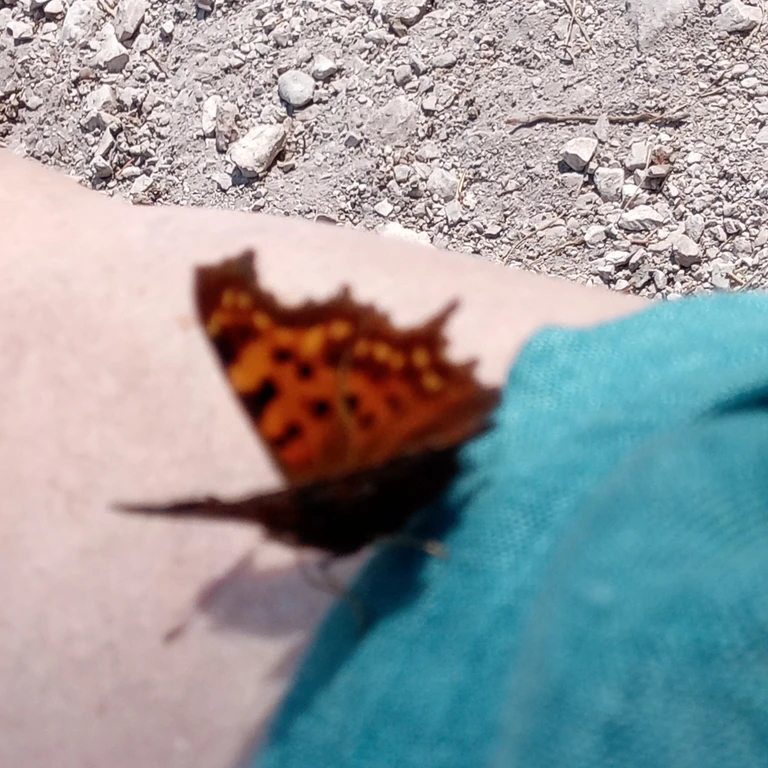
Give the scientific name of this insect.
Polygonia c-album
